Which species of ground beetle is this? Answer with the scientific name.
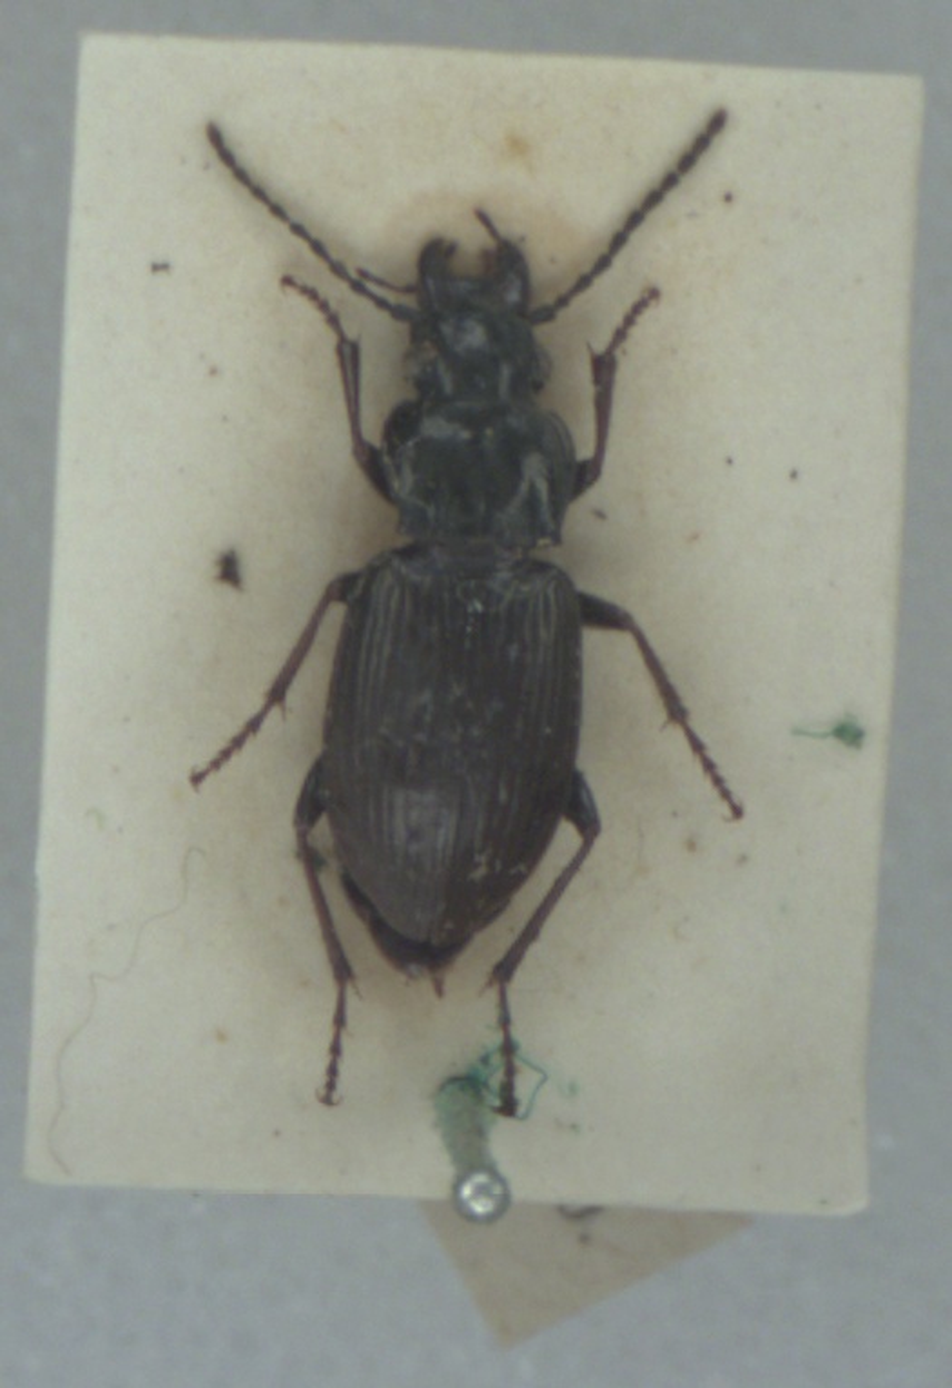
Pterostichus oblongopunctatus
